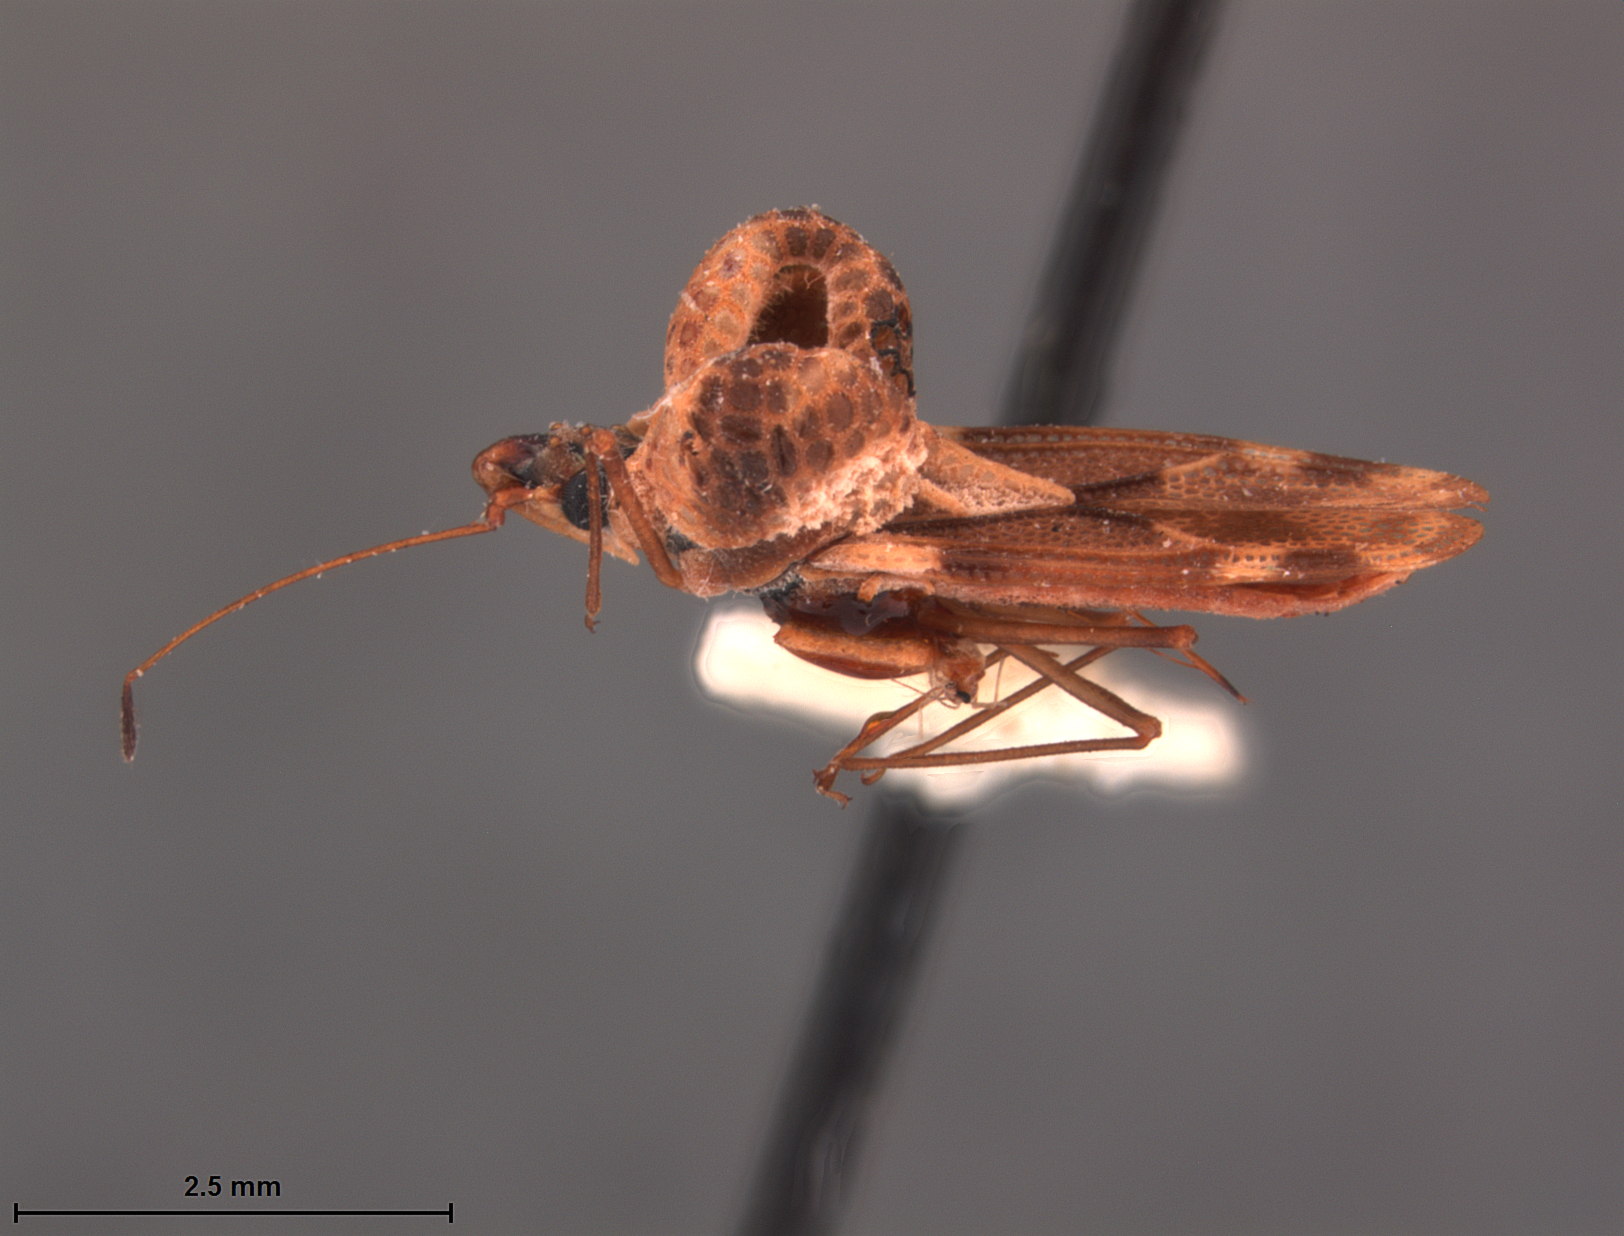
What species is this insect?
Ypsotingis bakeri
